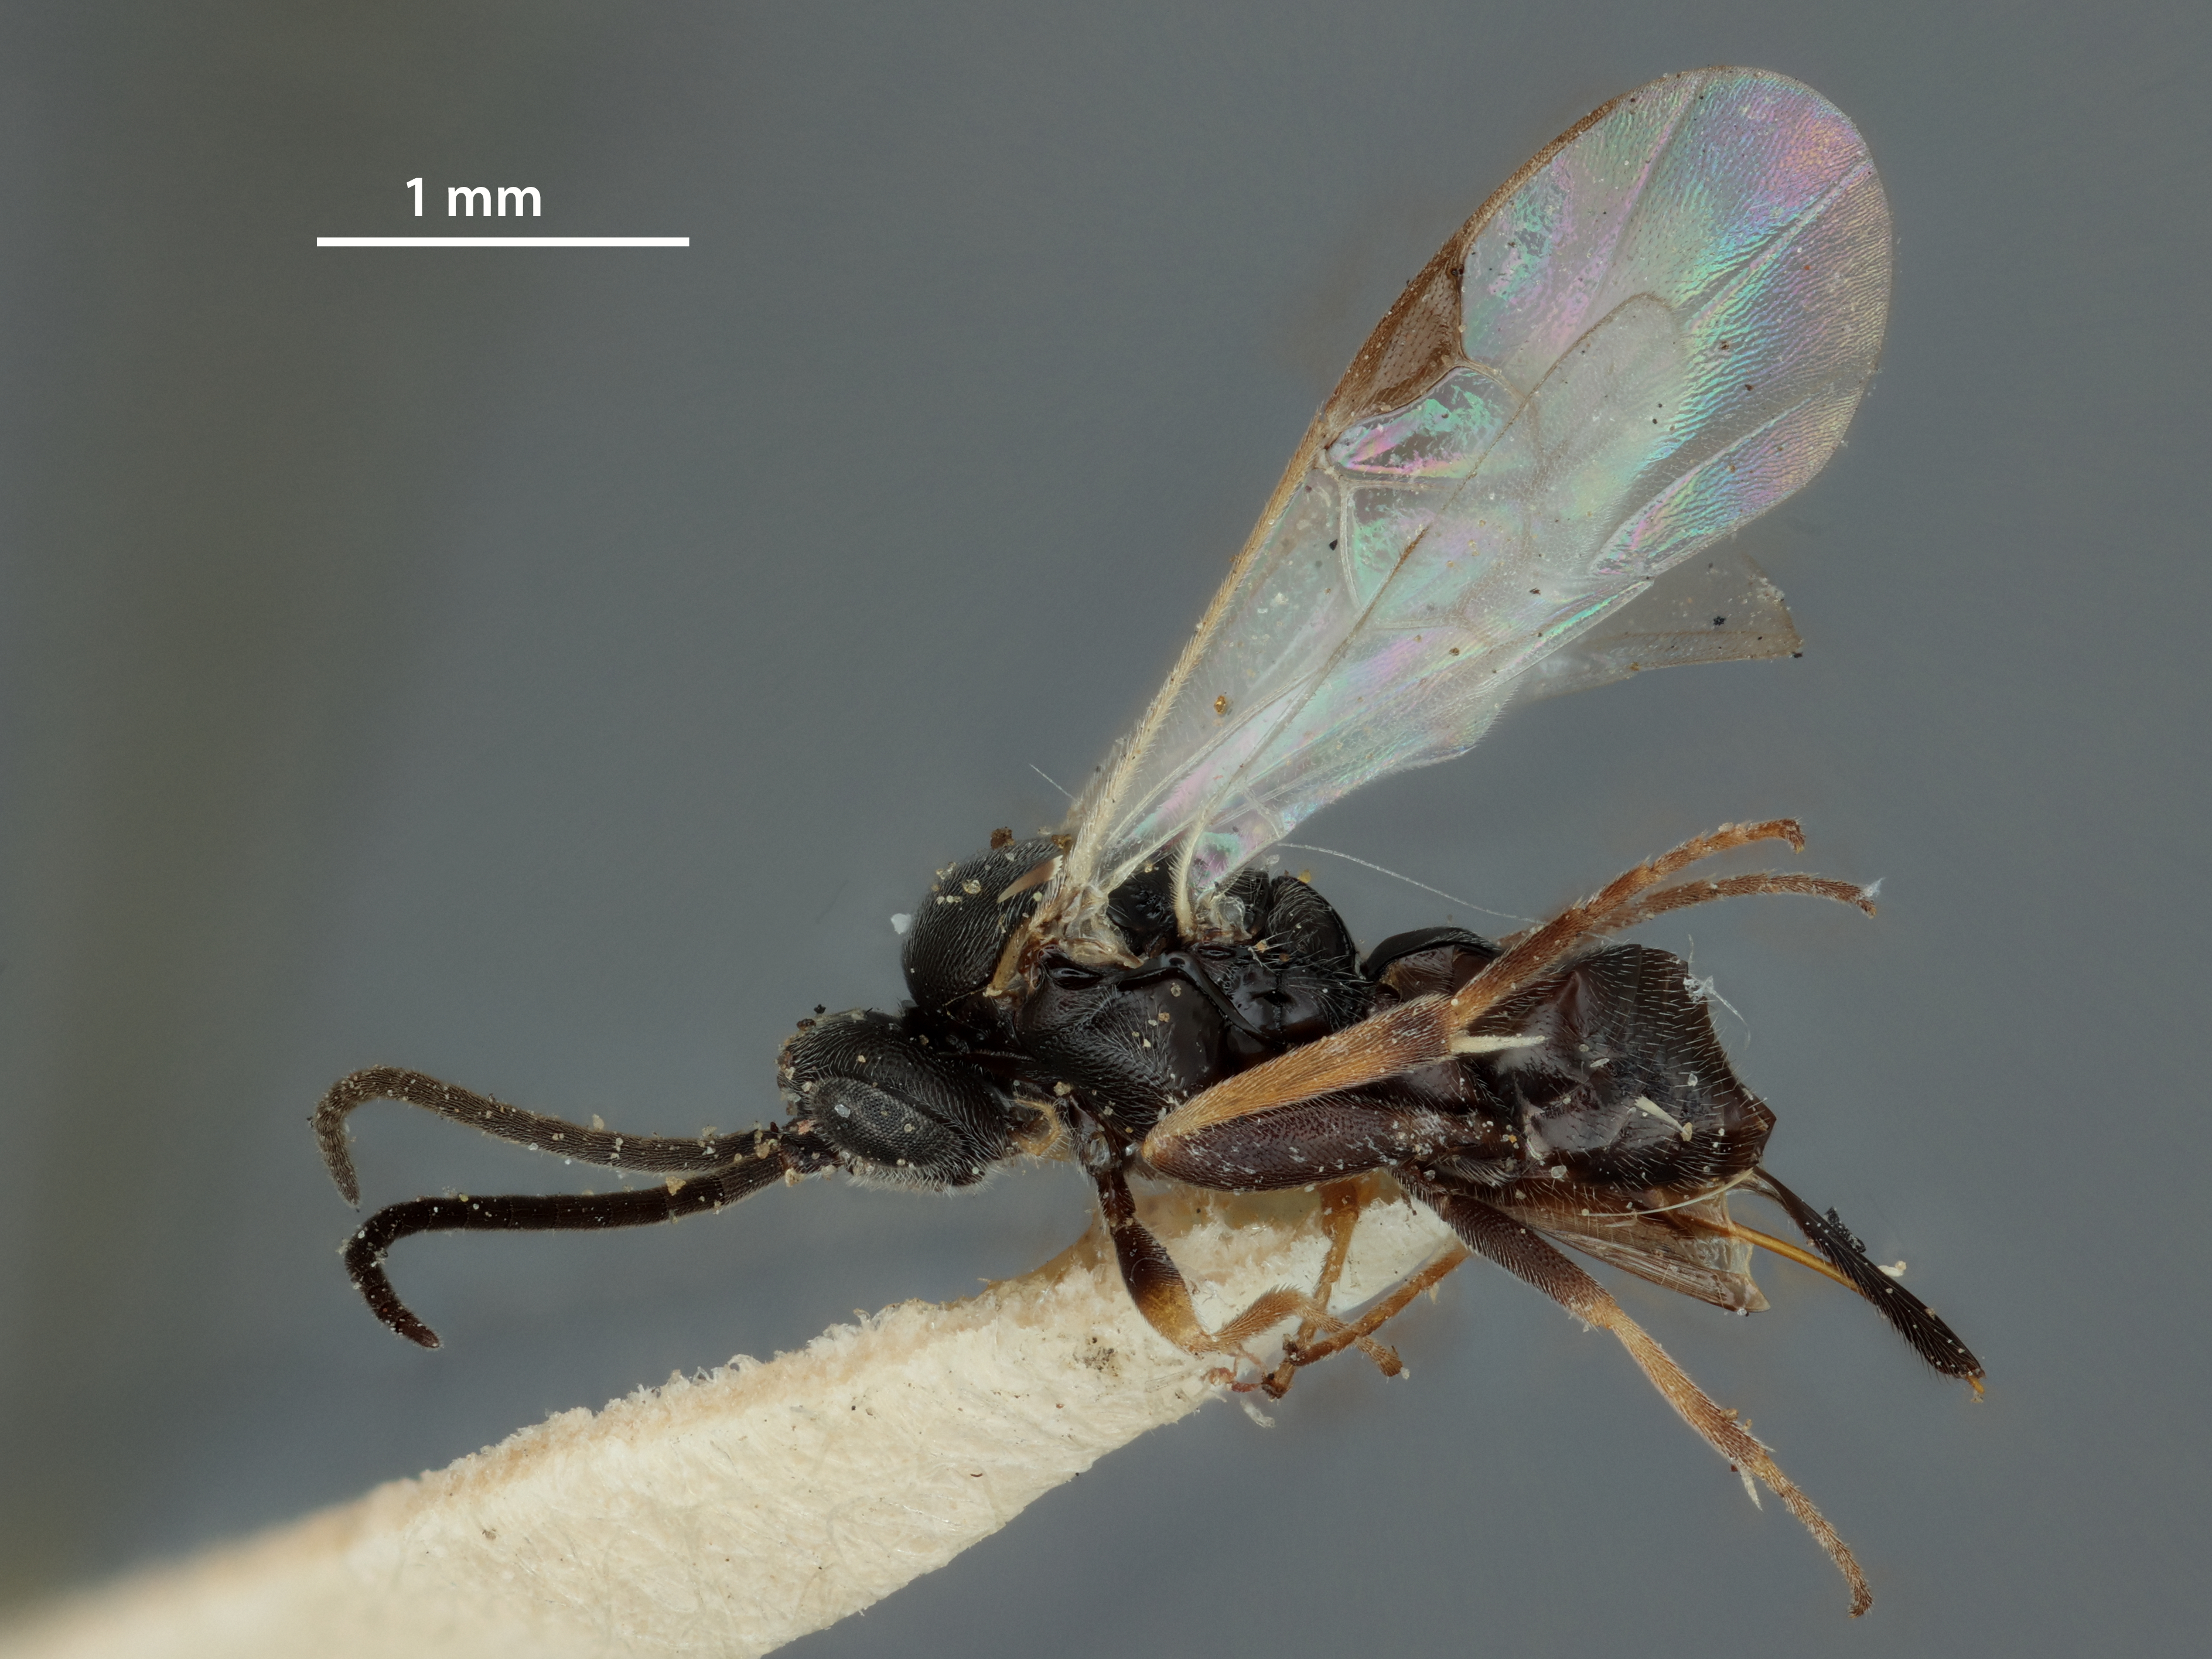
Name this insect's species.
Apanteles isleyi
